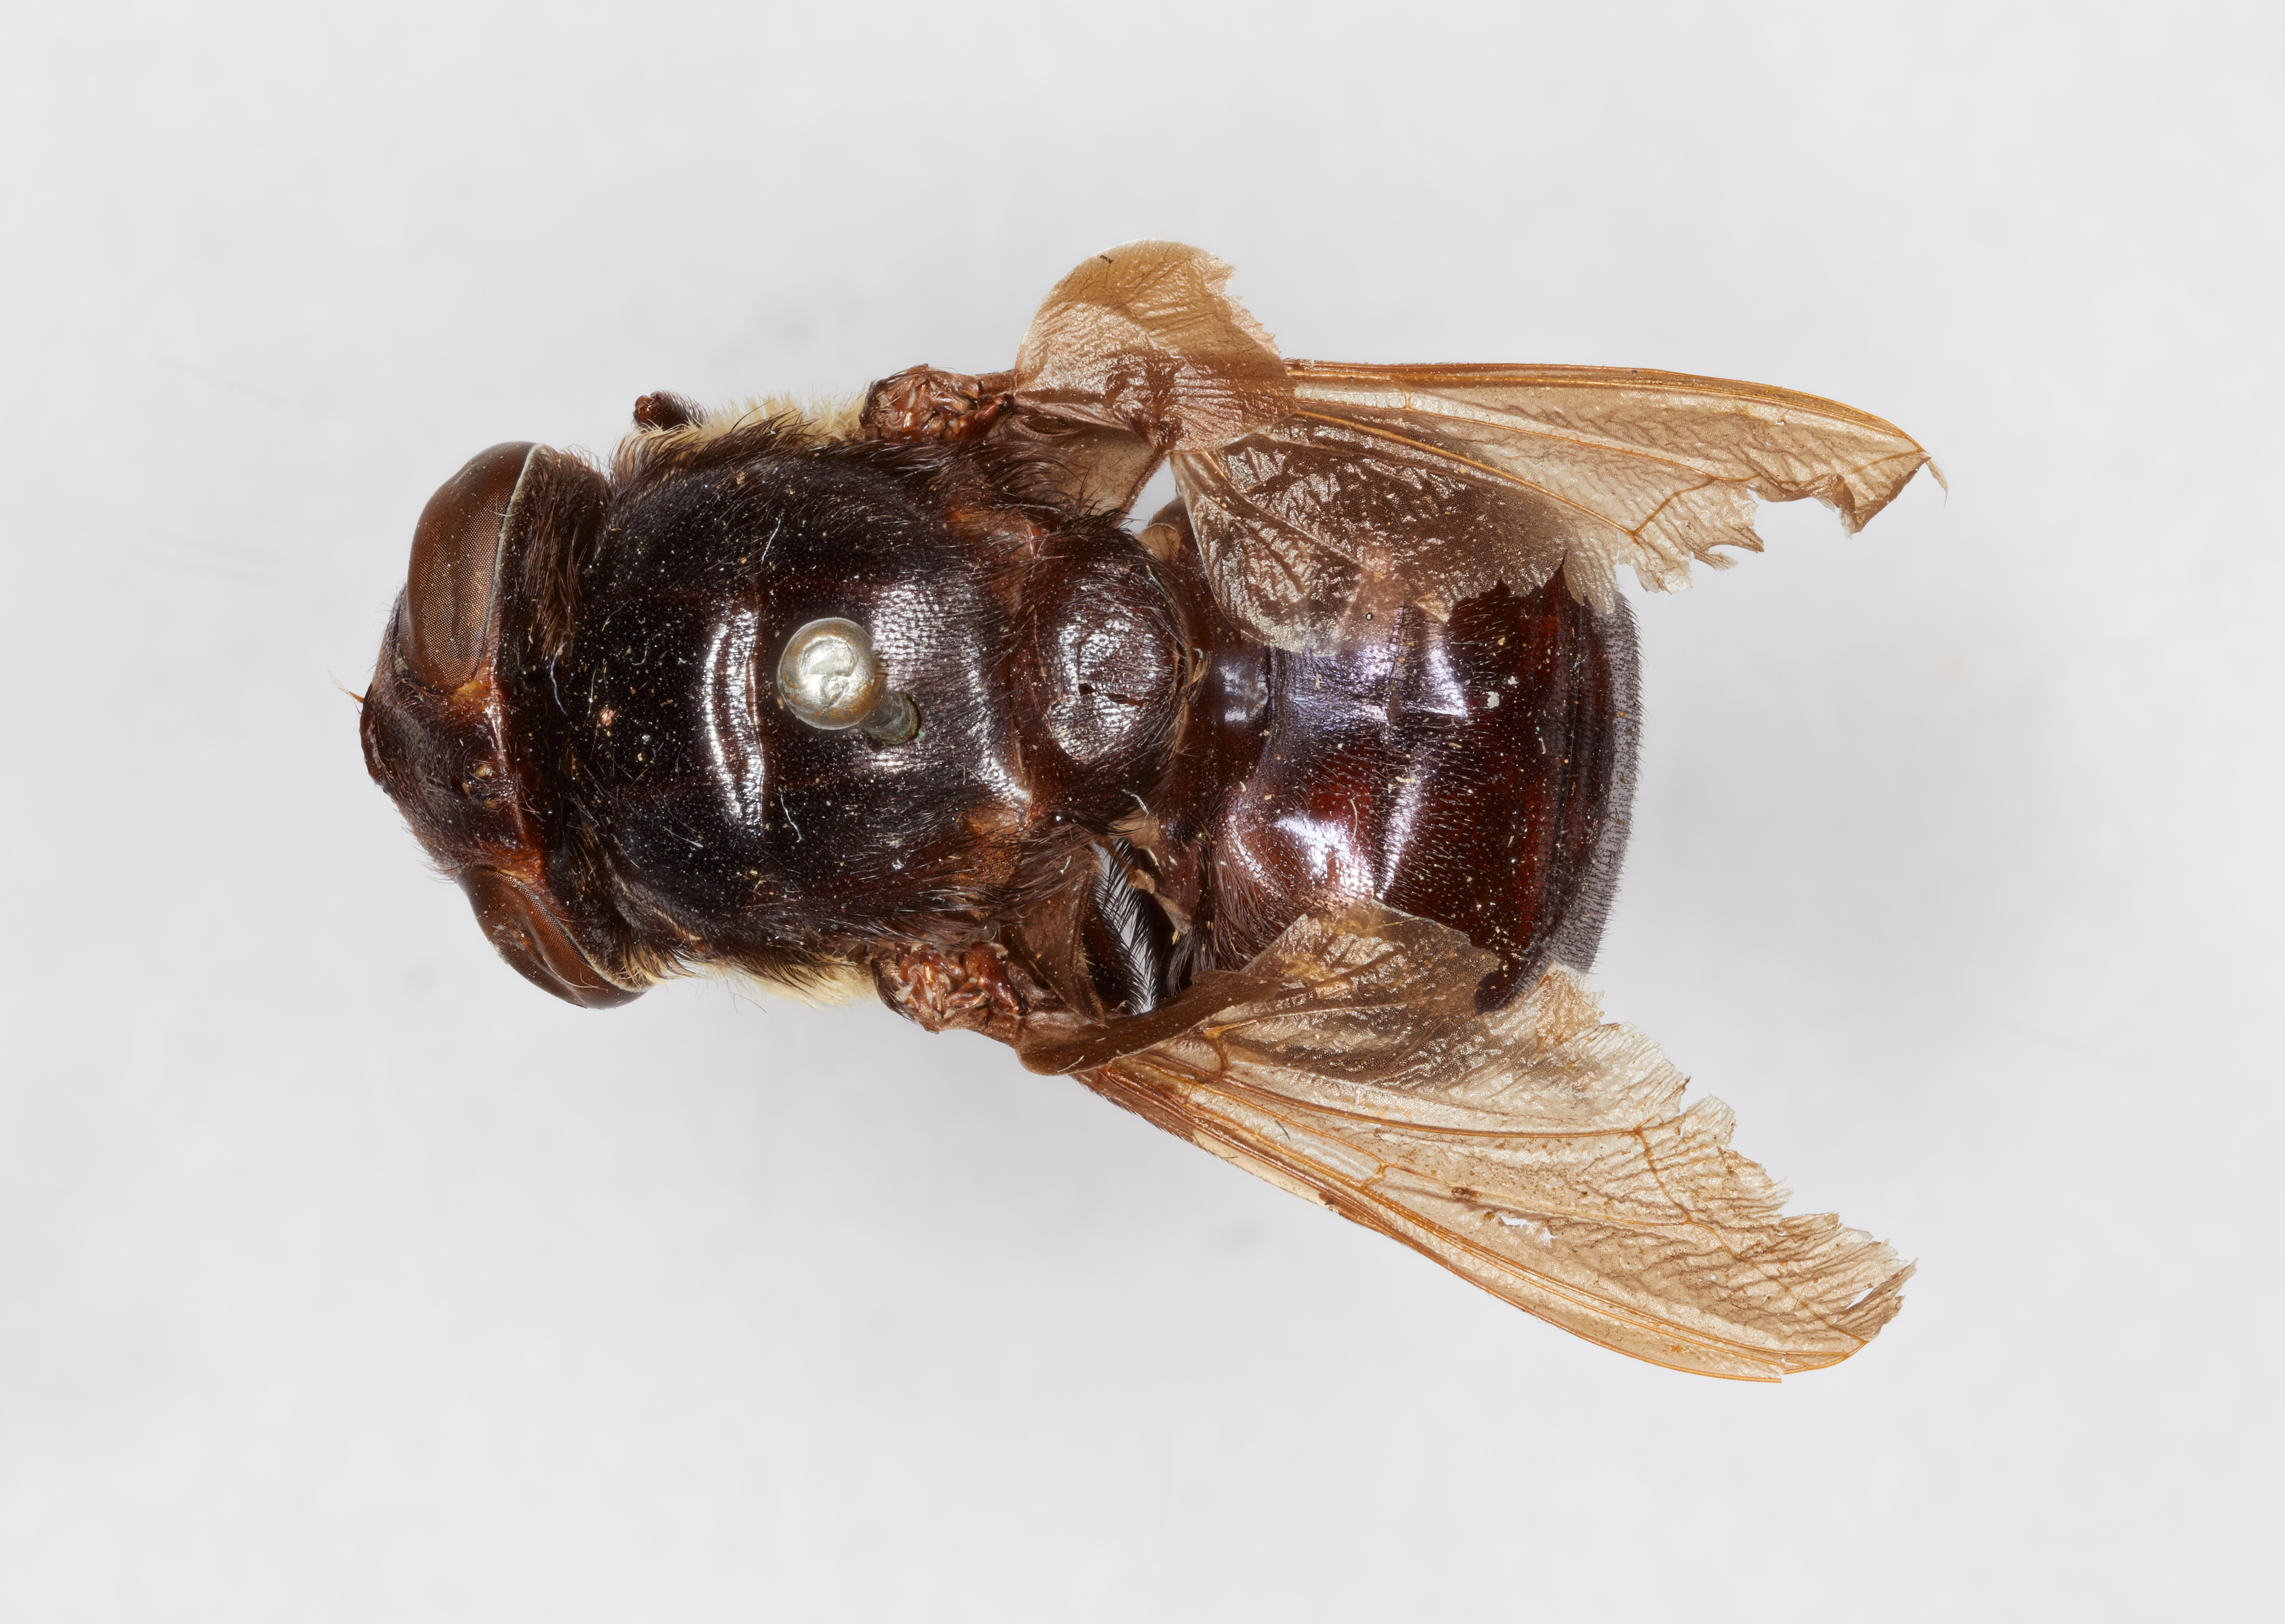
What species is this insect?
Cuterebra polita
